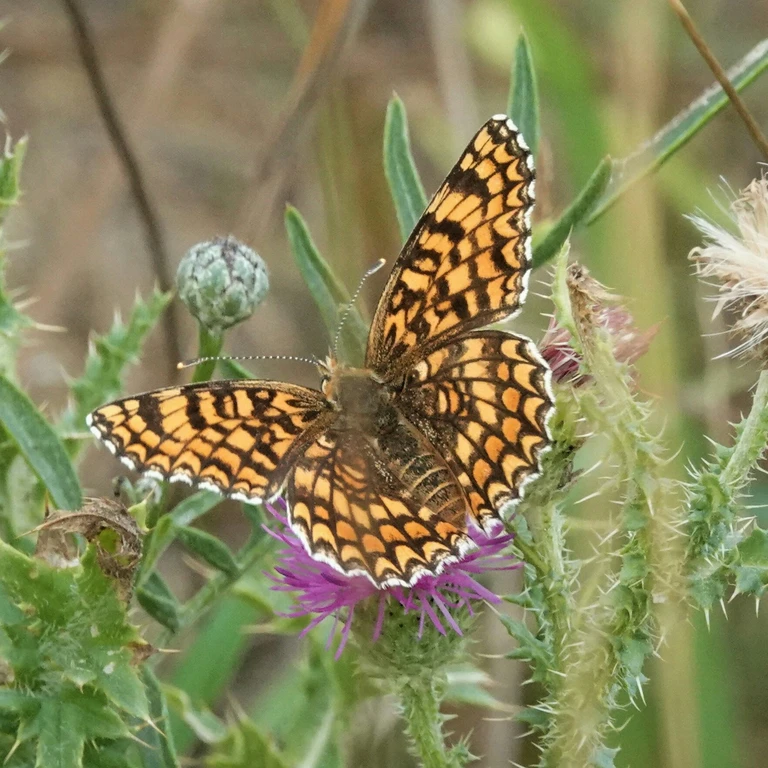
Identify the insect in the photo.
Melitaea phoebe
